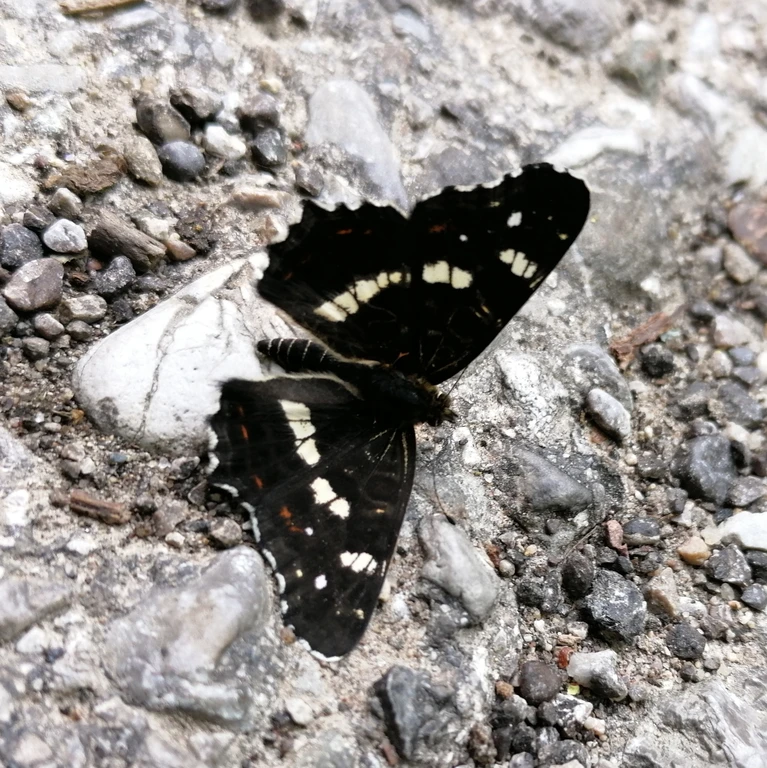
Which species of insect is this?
Araschnia levana
